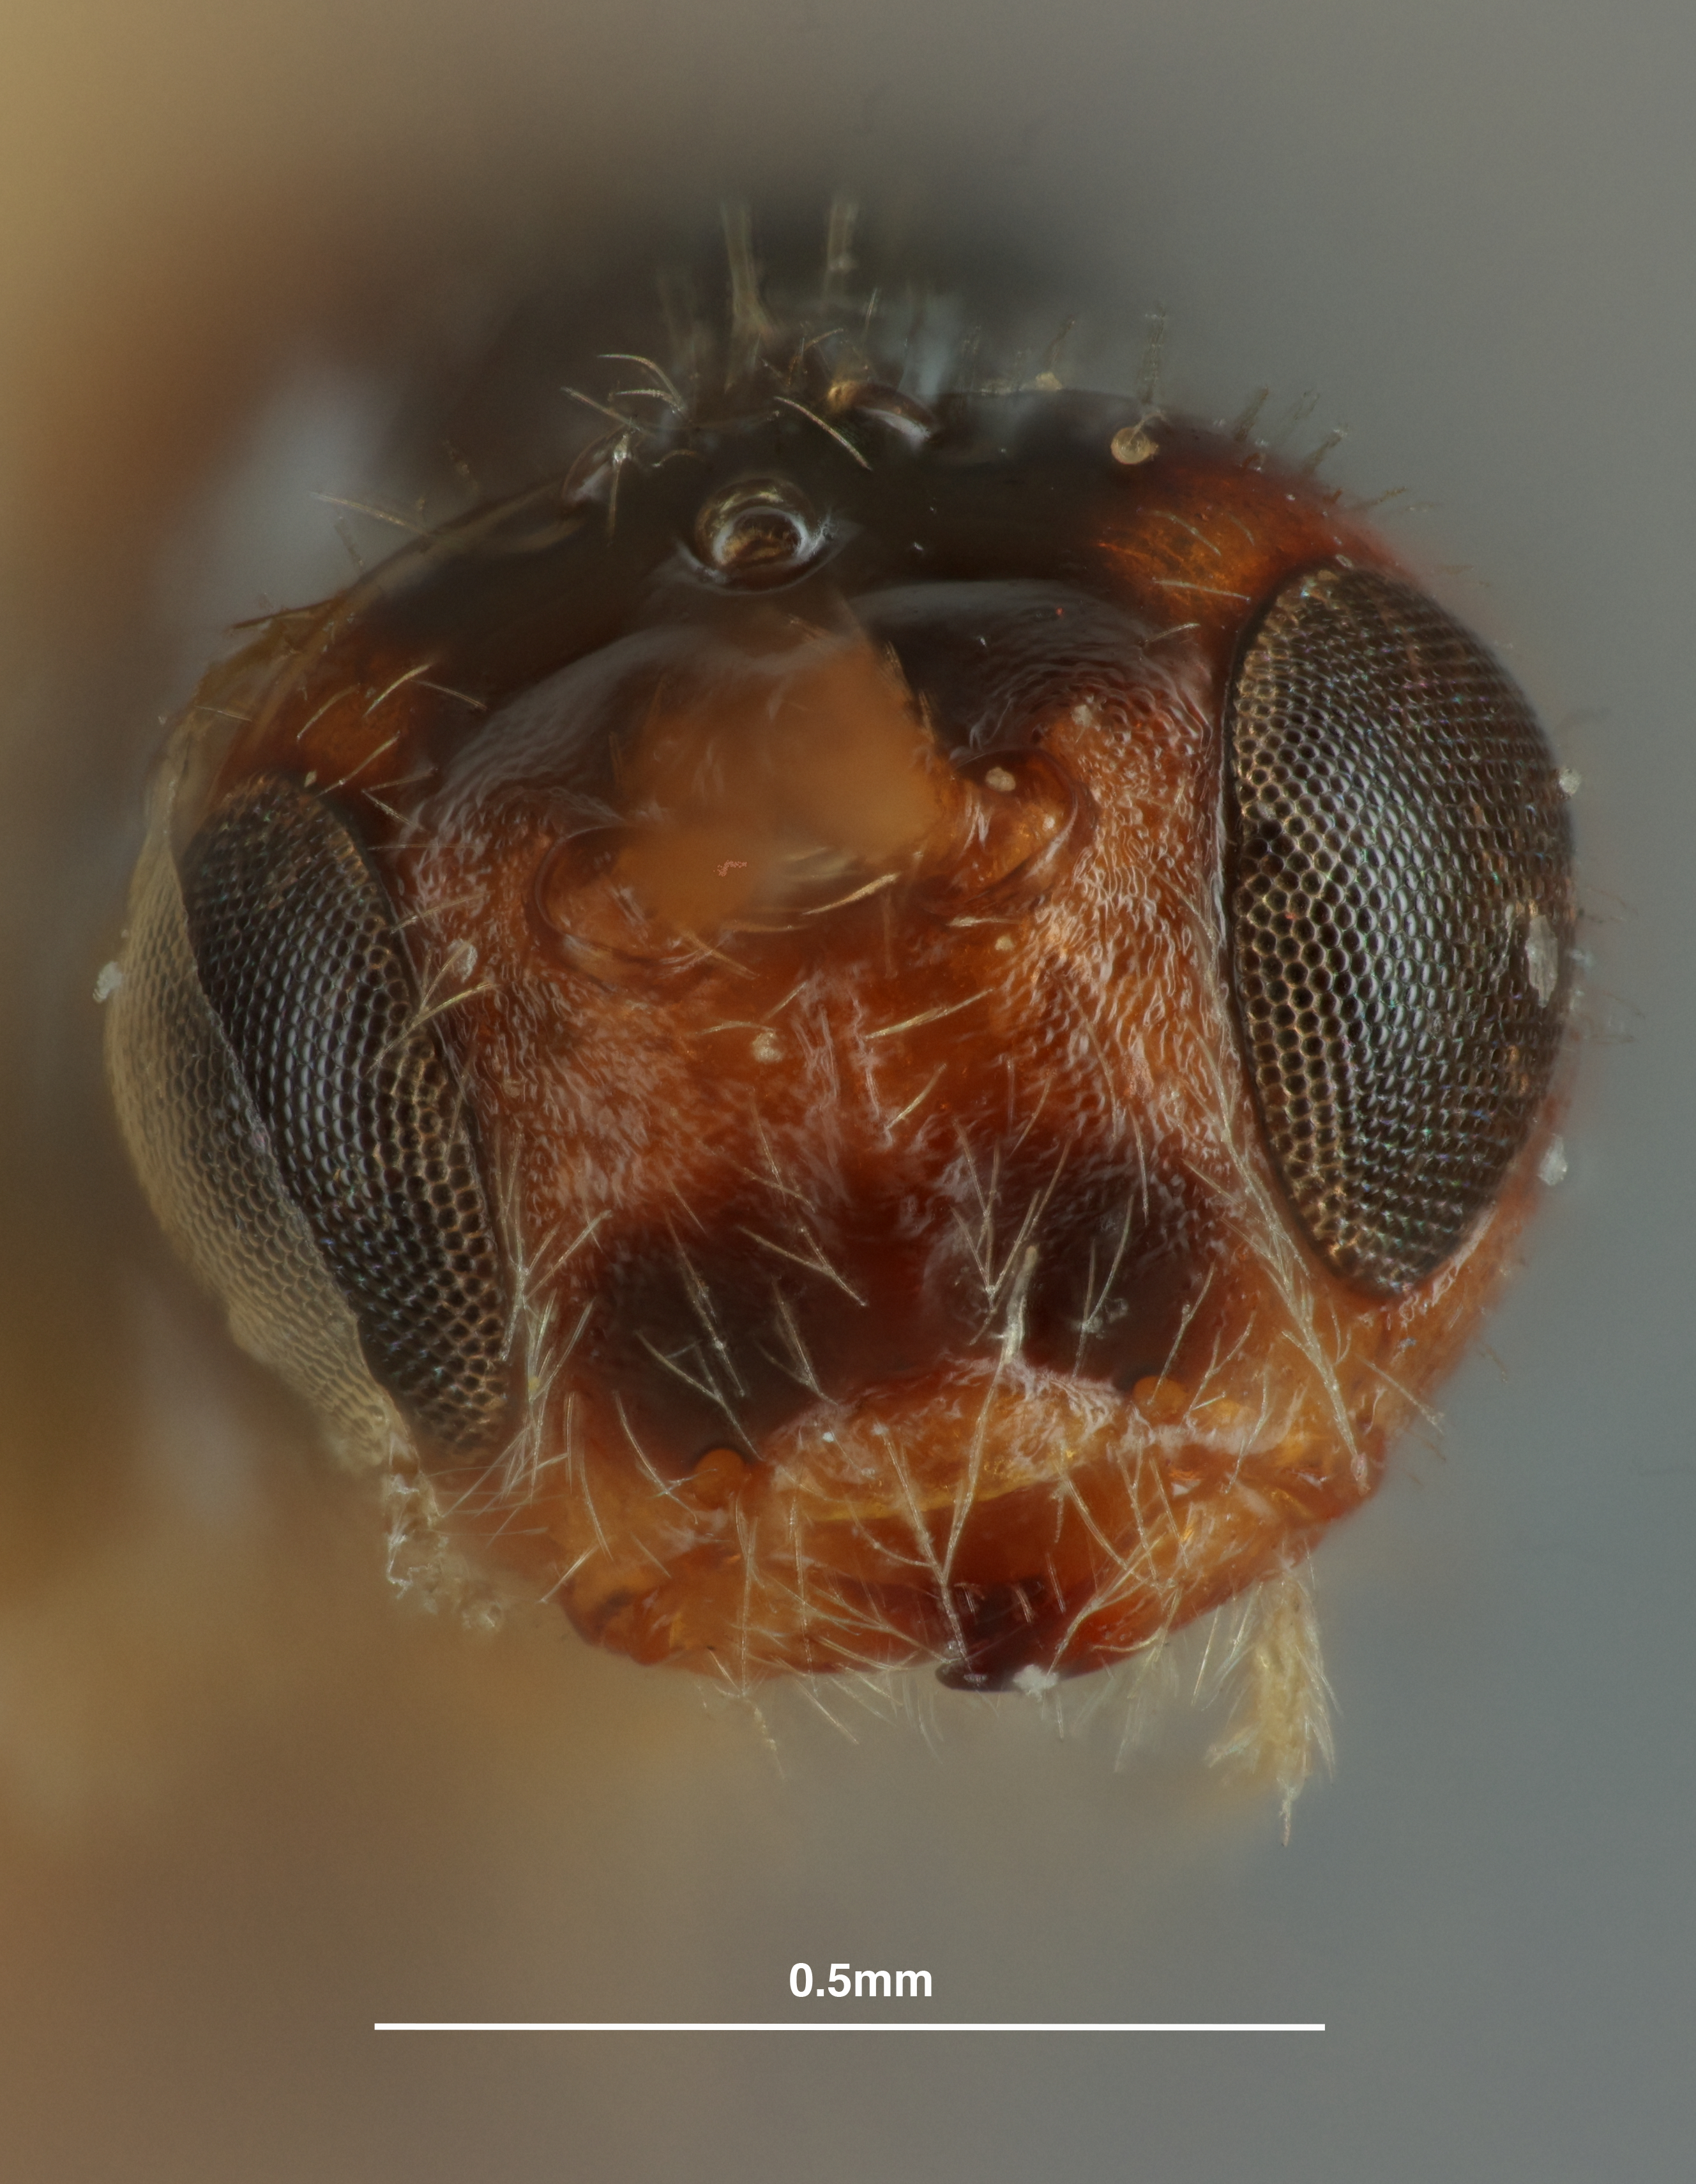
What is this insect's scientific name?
Opius weemi
